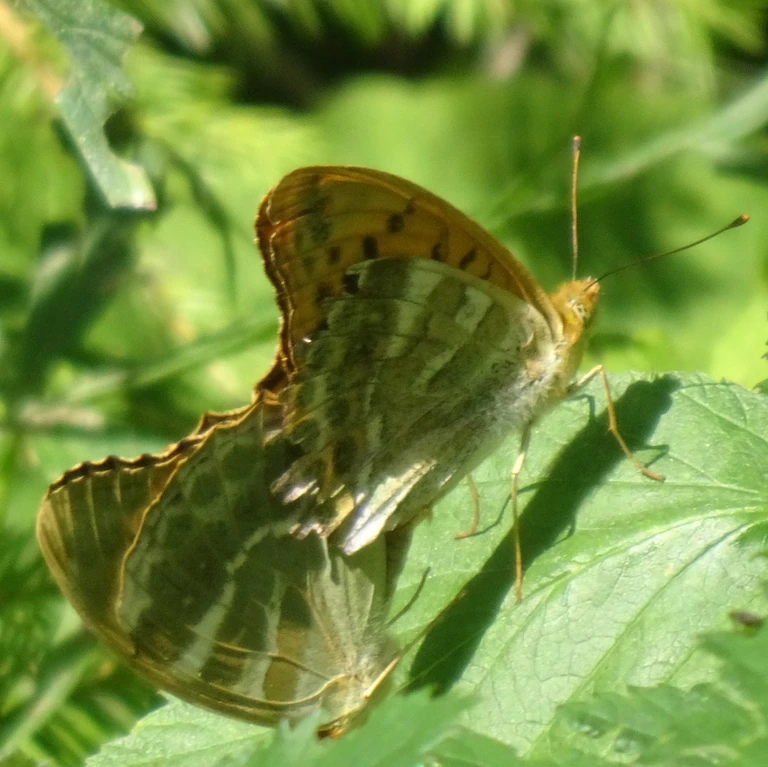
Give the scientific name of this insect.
Argynnis paphia
